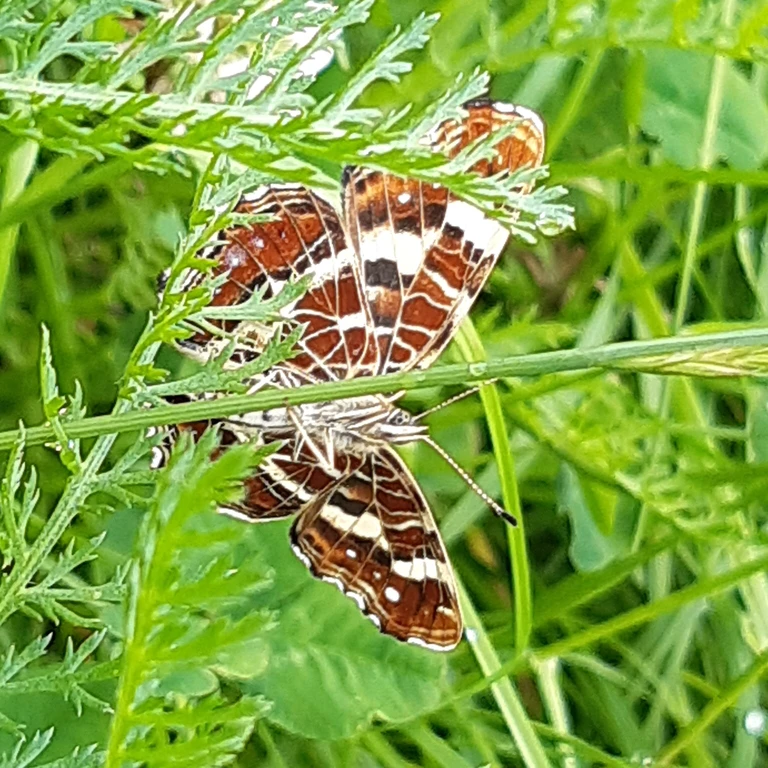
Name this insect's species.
Araschnia levana
